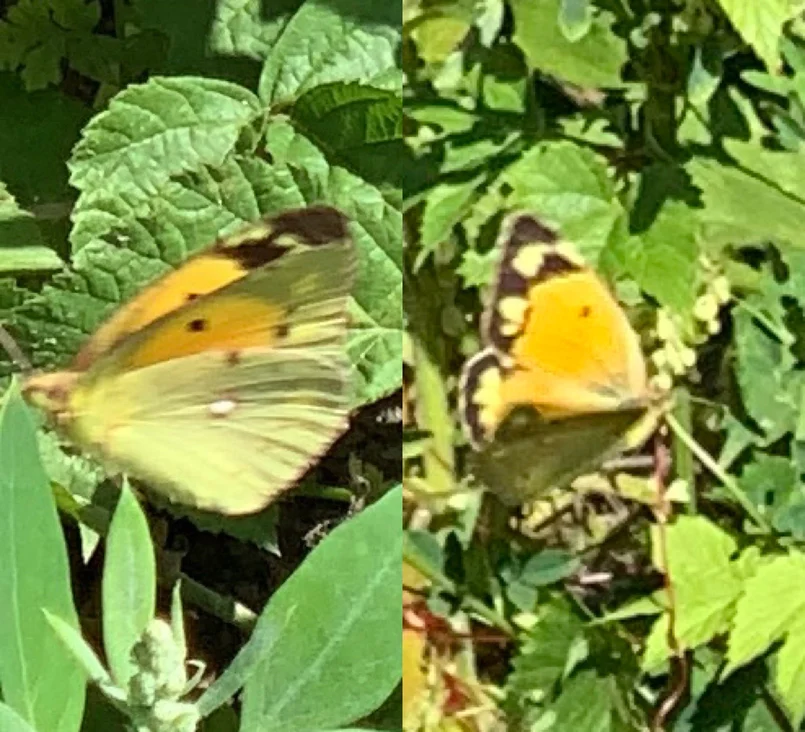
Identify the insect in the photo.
Colias croceus
